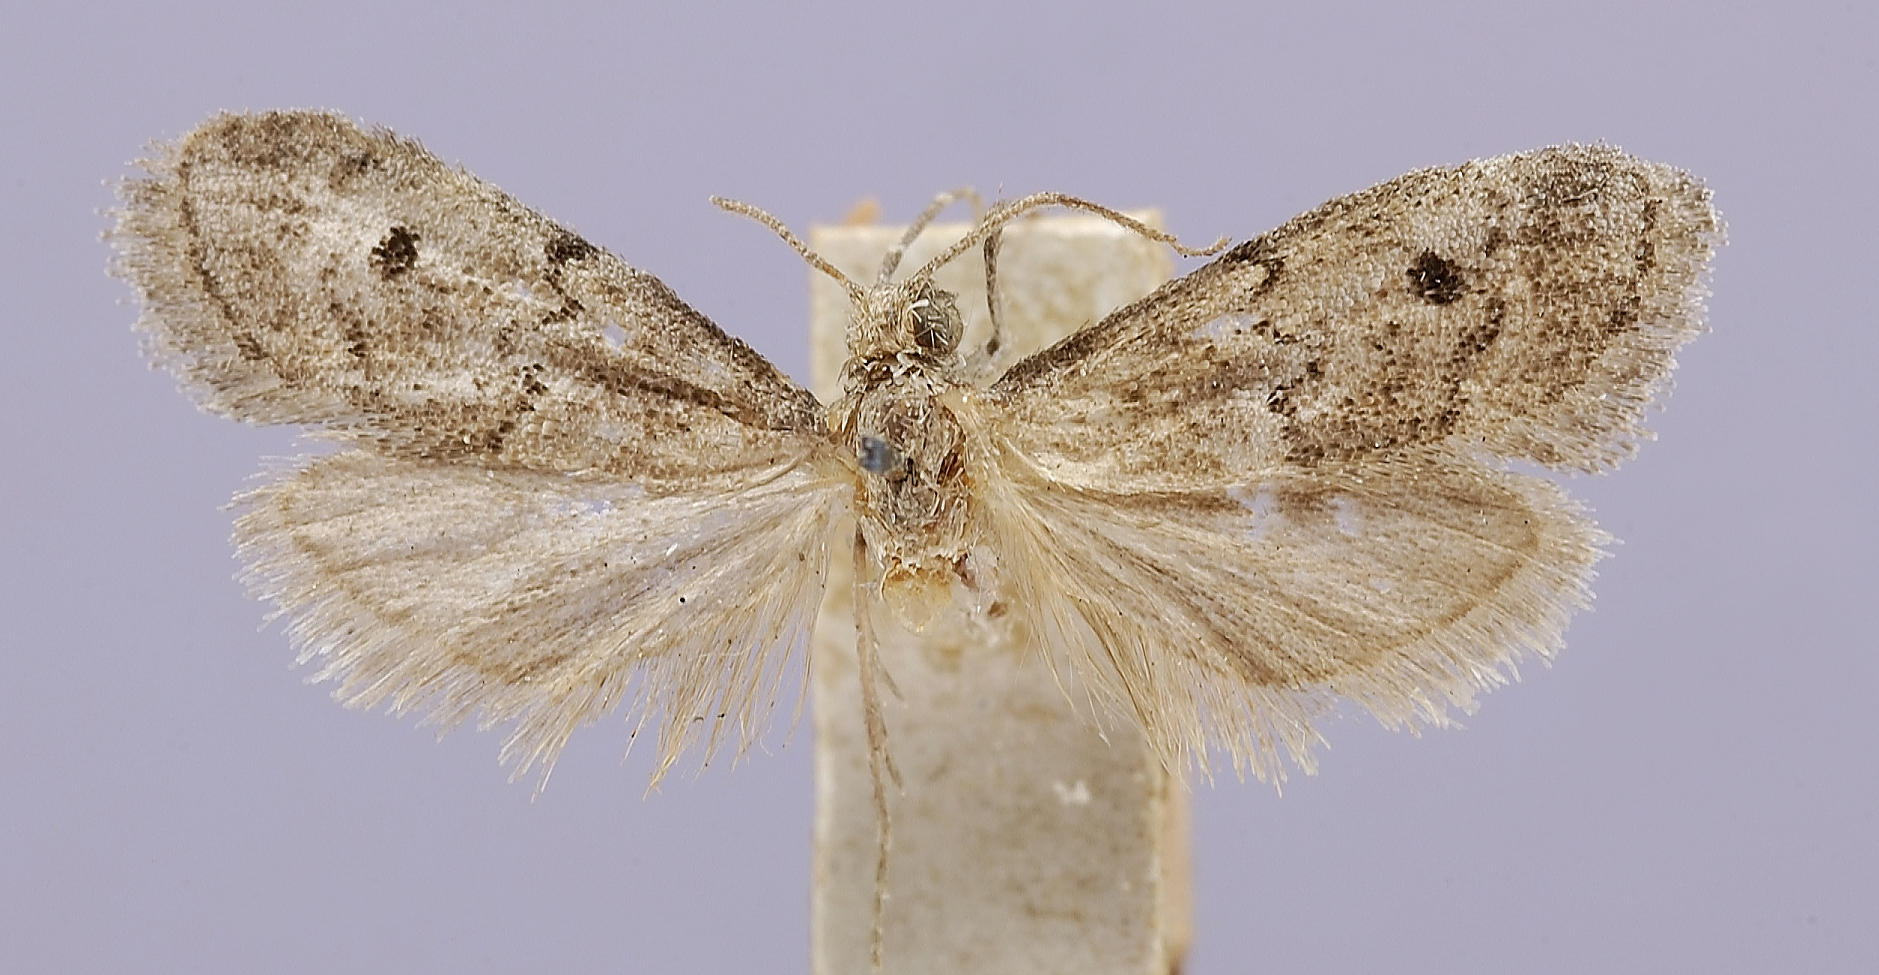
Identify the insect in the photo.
Macrotheca unipuncta
